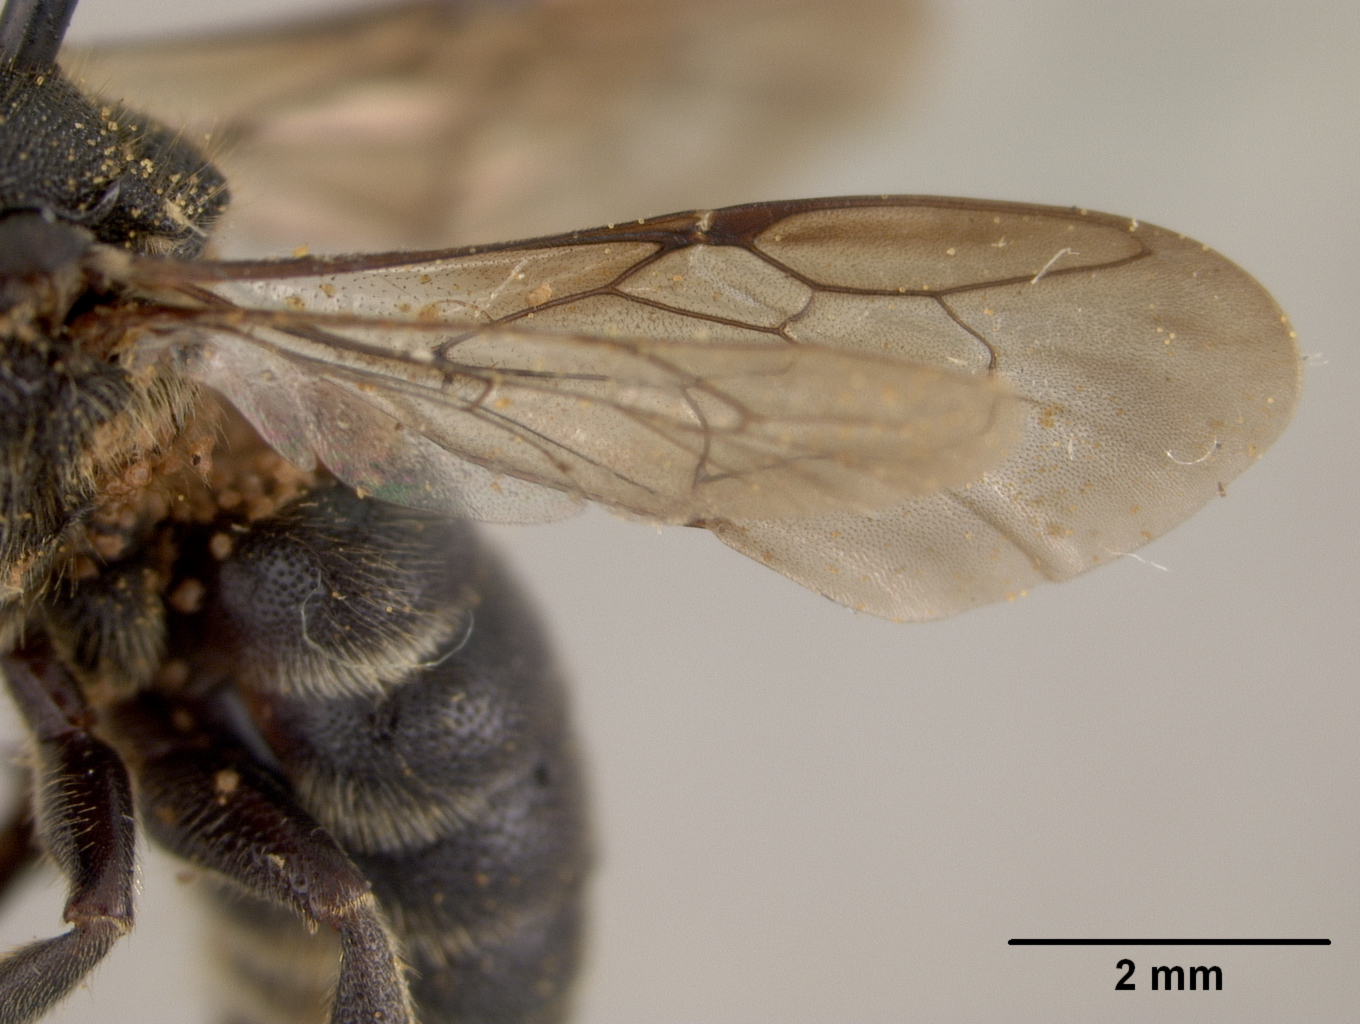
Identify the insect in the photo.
Stelis aterrima
